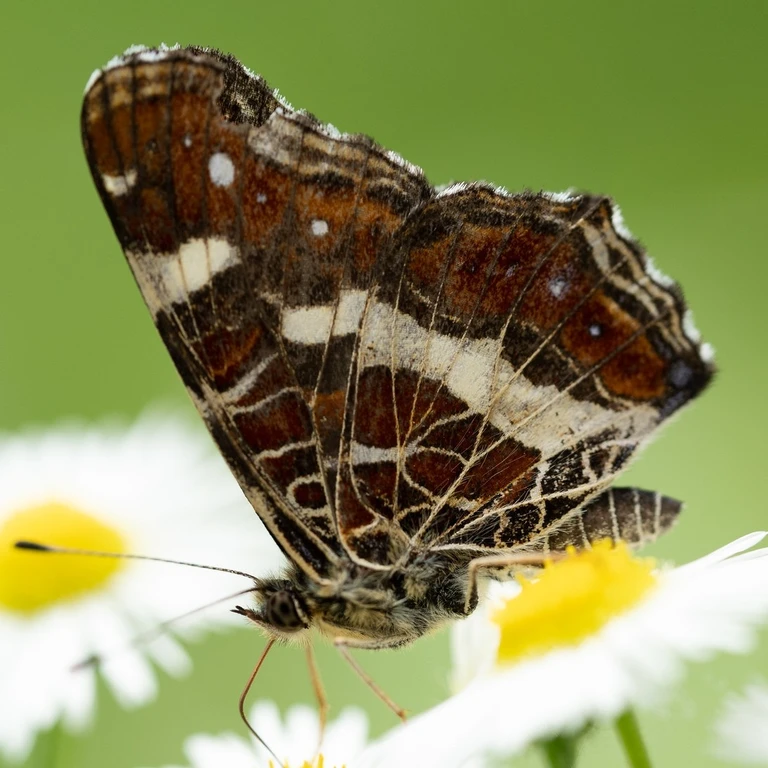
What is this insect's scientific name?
Araschnia levana
